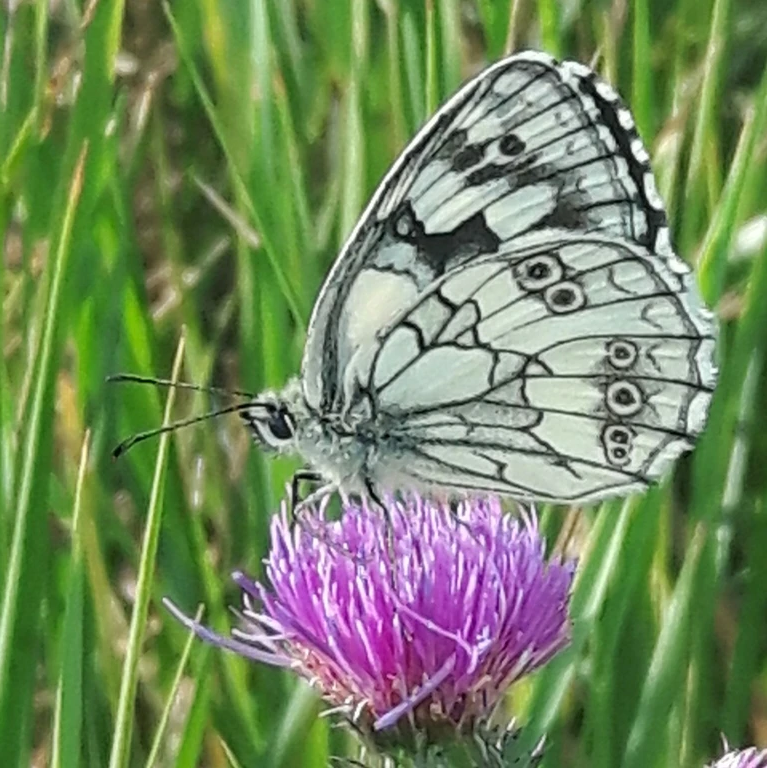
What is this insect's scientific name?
Melanargia galathea
